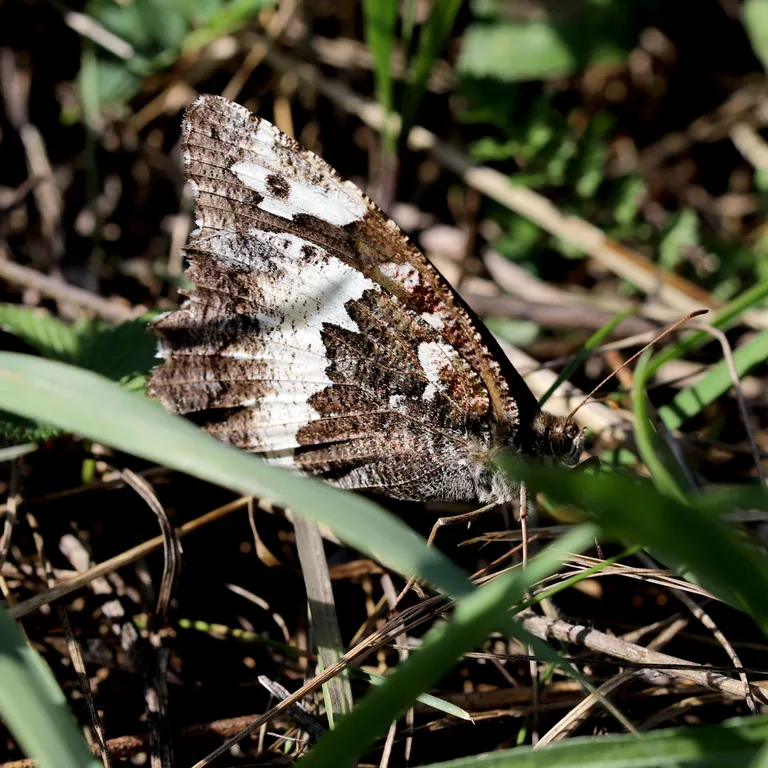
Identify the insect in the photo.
Brintesia circe
